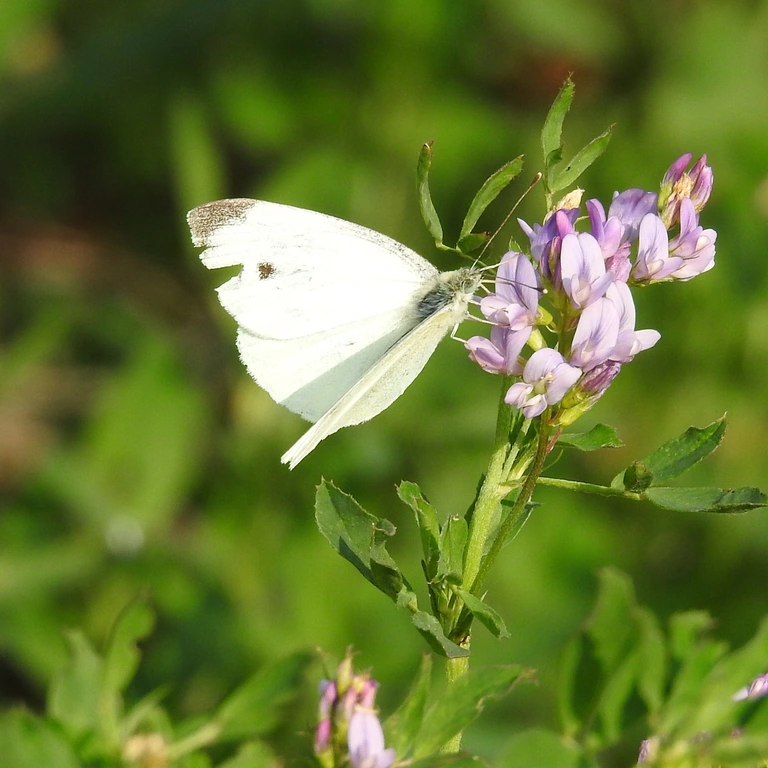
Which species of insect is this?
Pieris rapae
